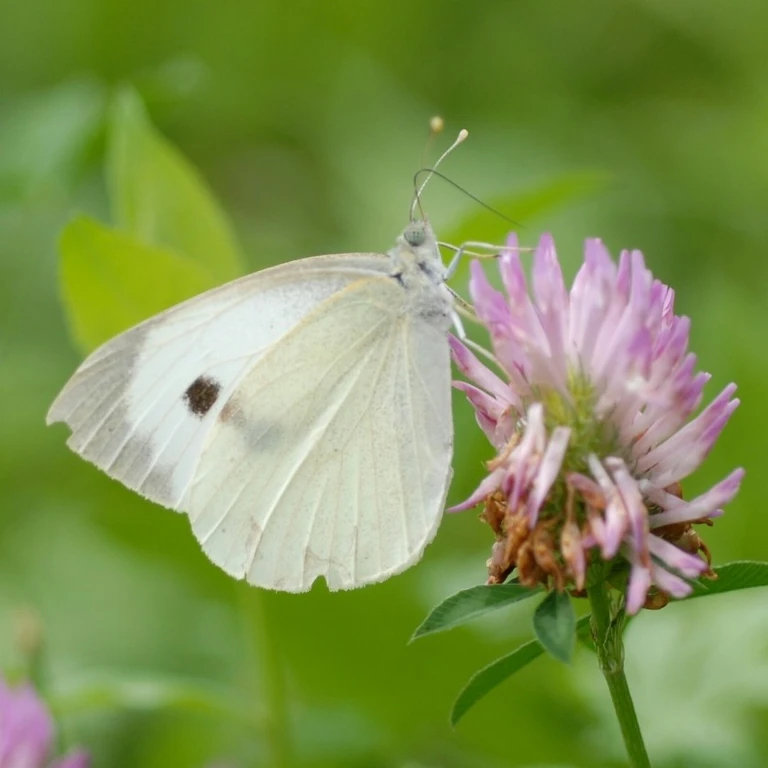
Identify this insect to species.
Pieris brassicae
